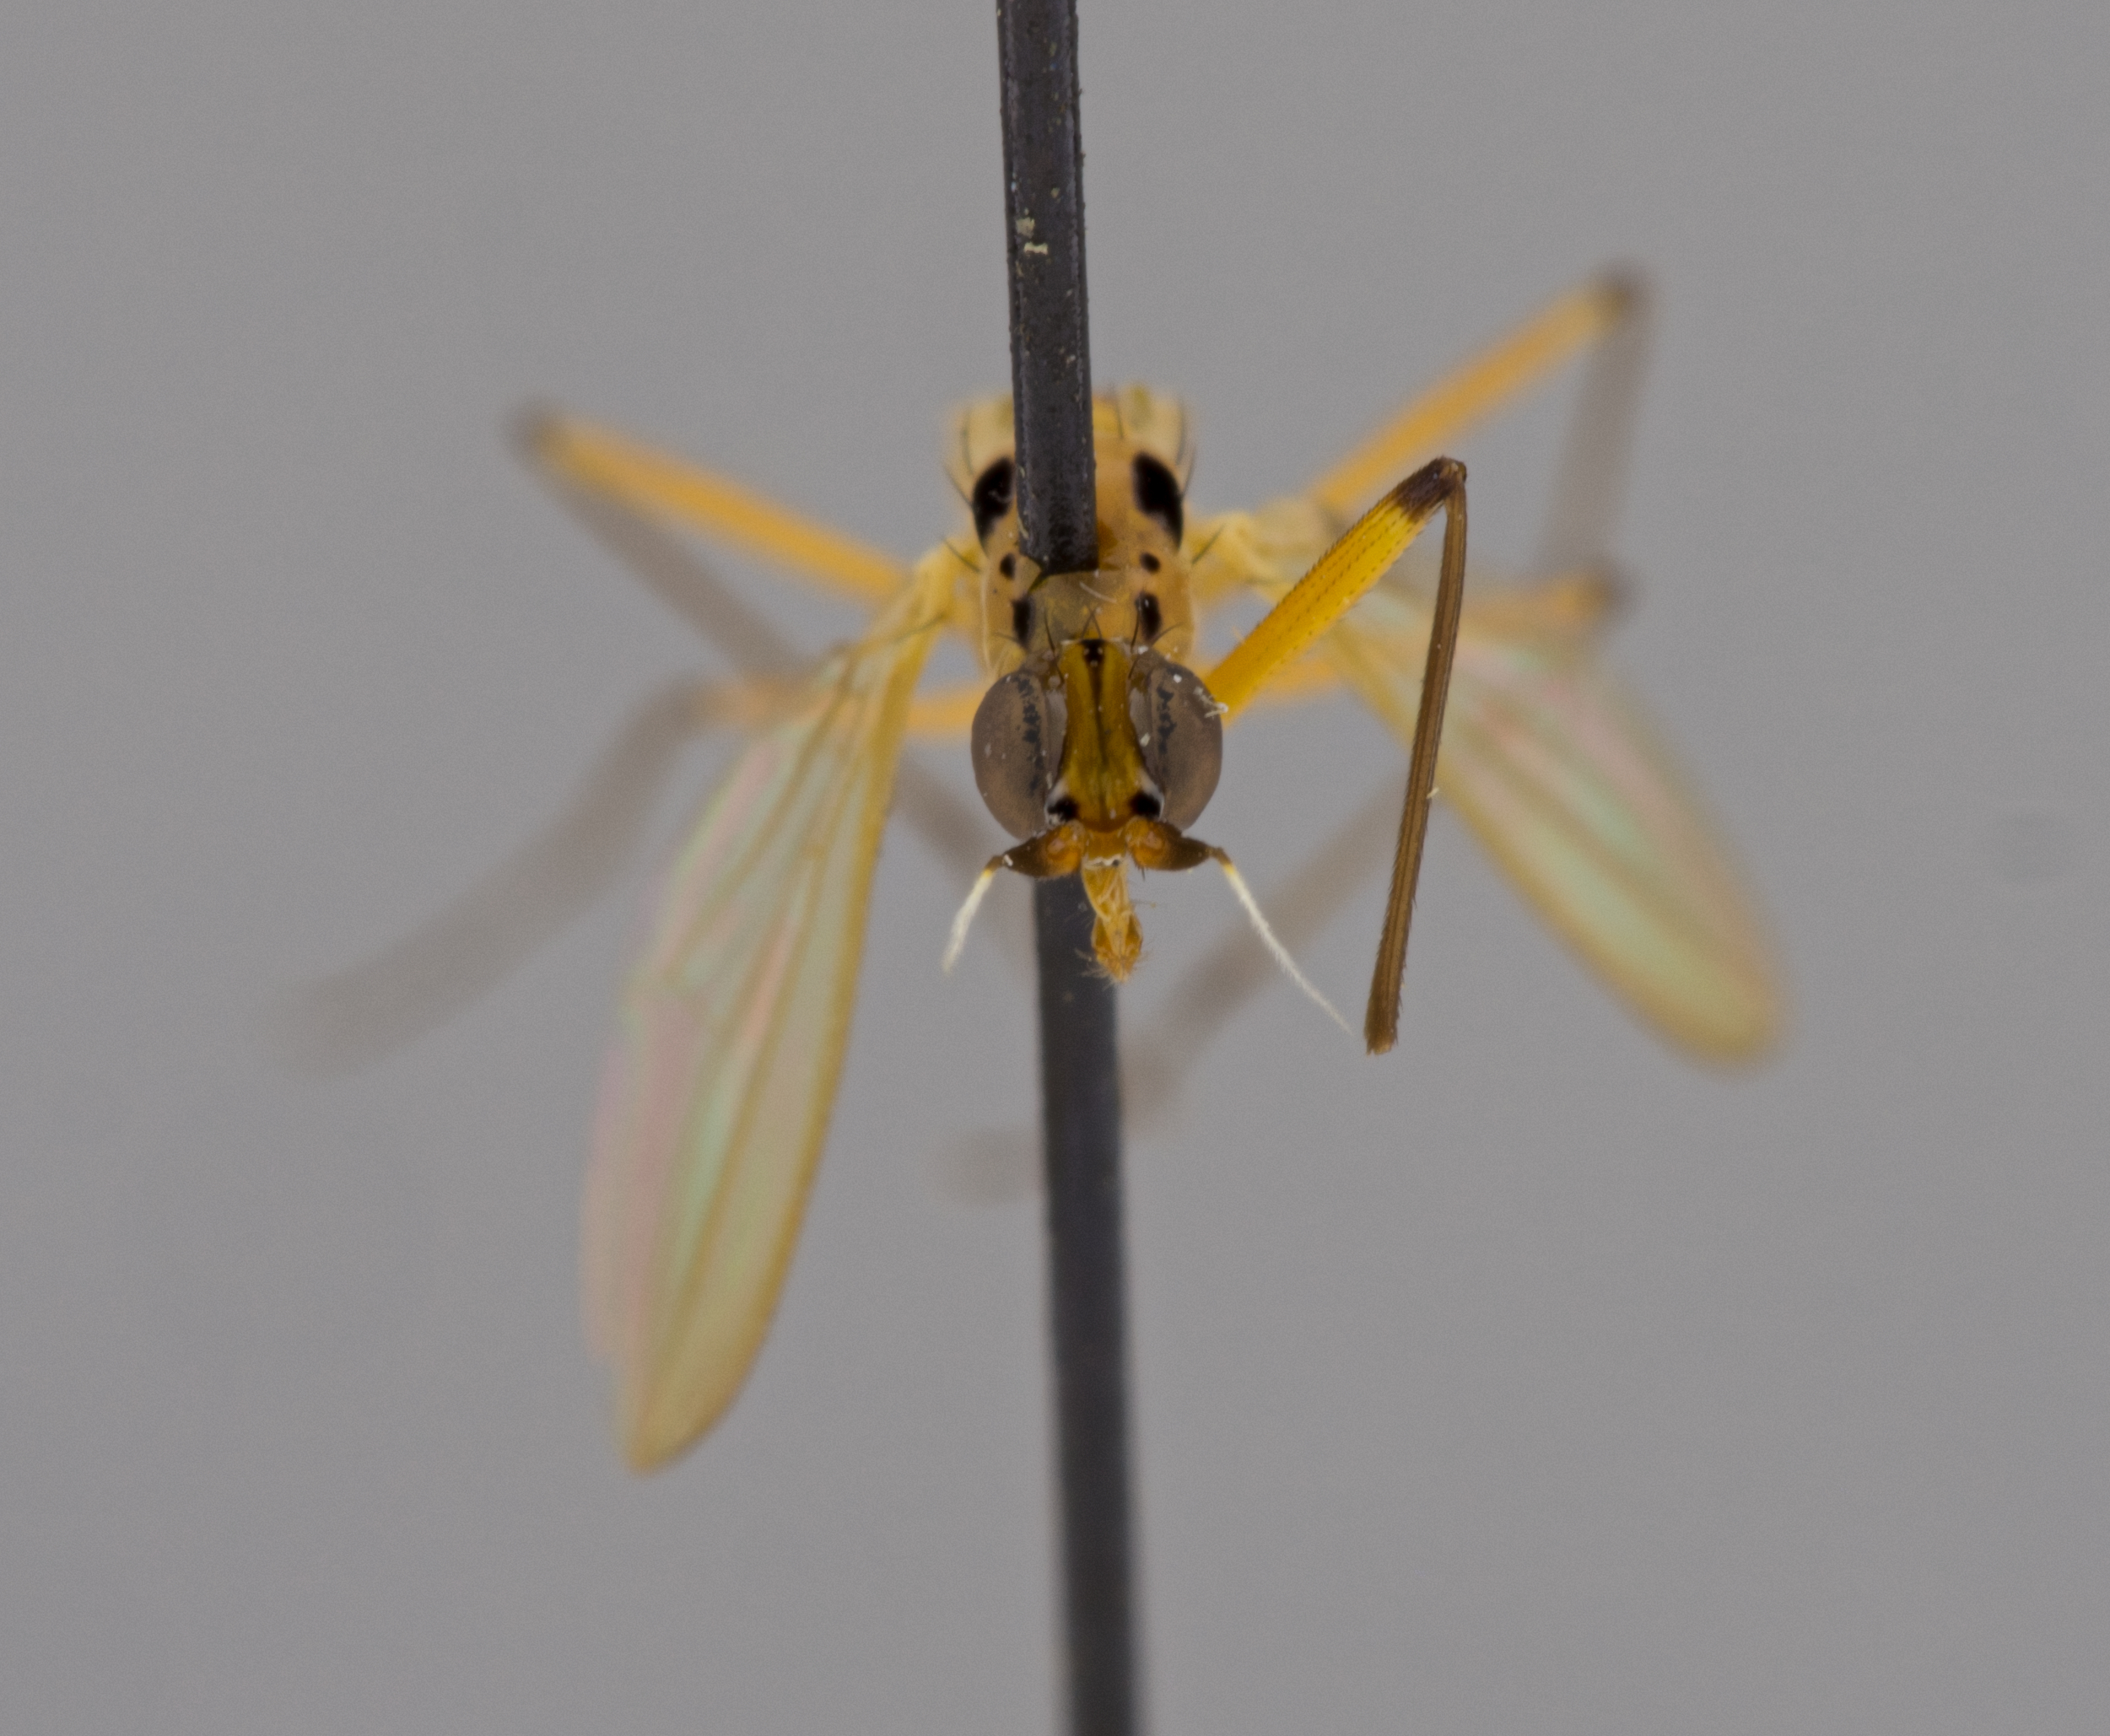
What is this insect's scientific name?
Telostylus philippinensis
